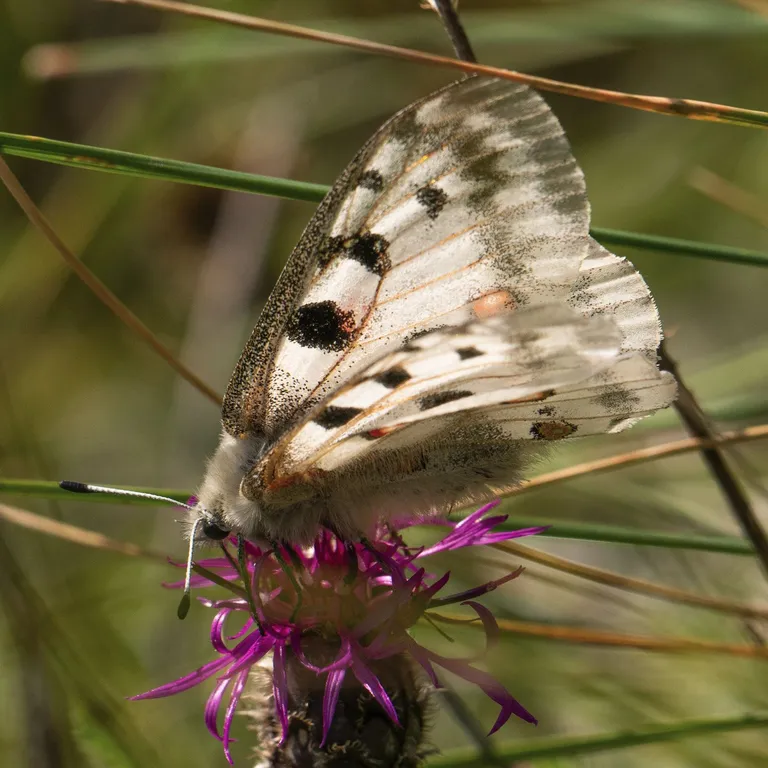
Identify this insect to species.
Parnassius apollo
